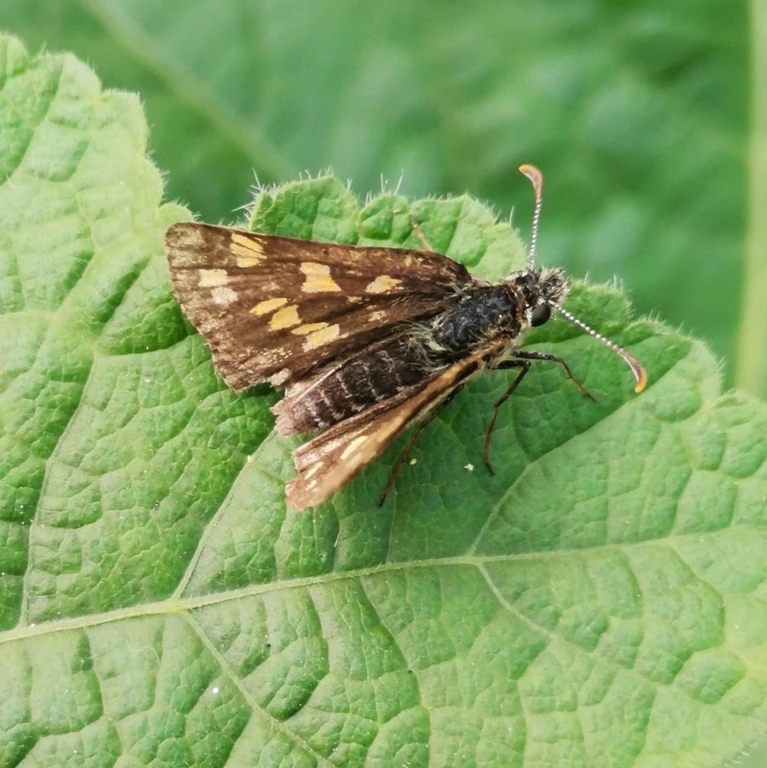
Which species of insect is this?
Carterocephalus palaemon
